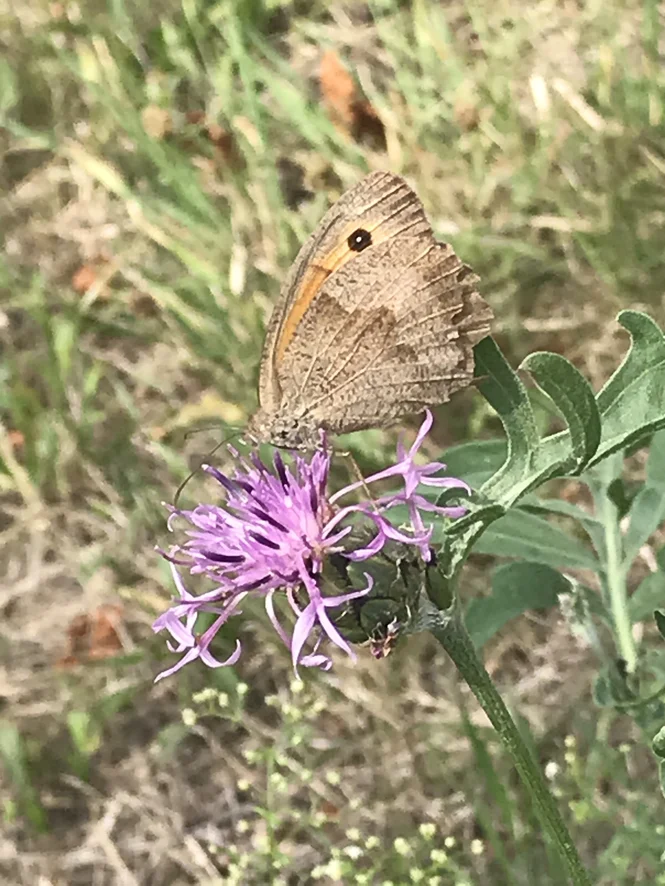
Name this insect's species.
Maniola jurtina
